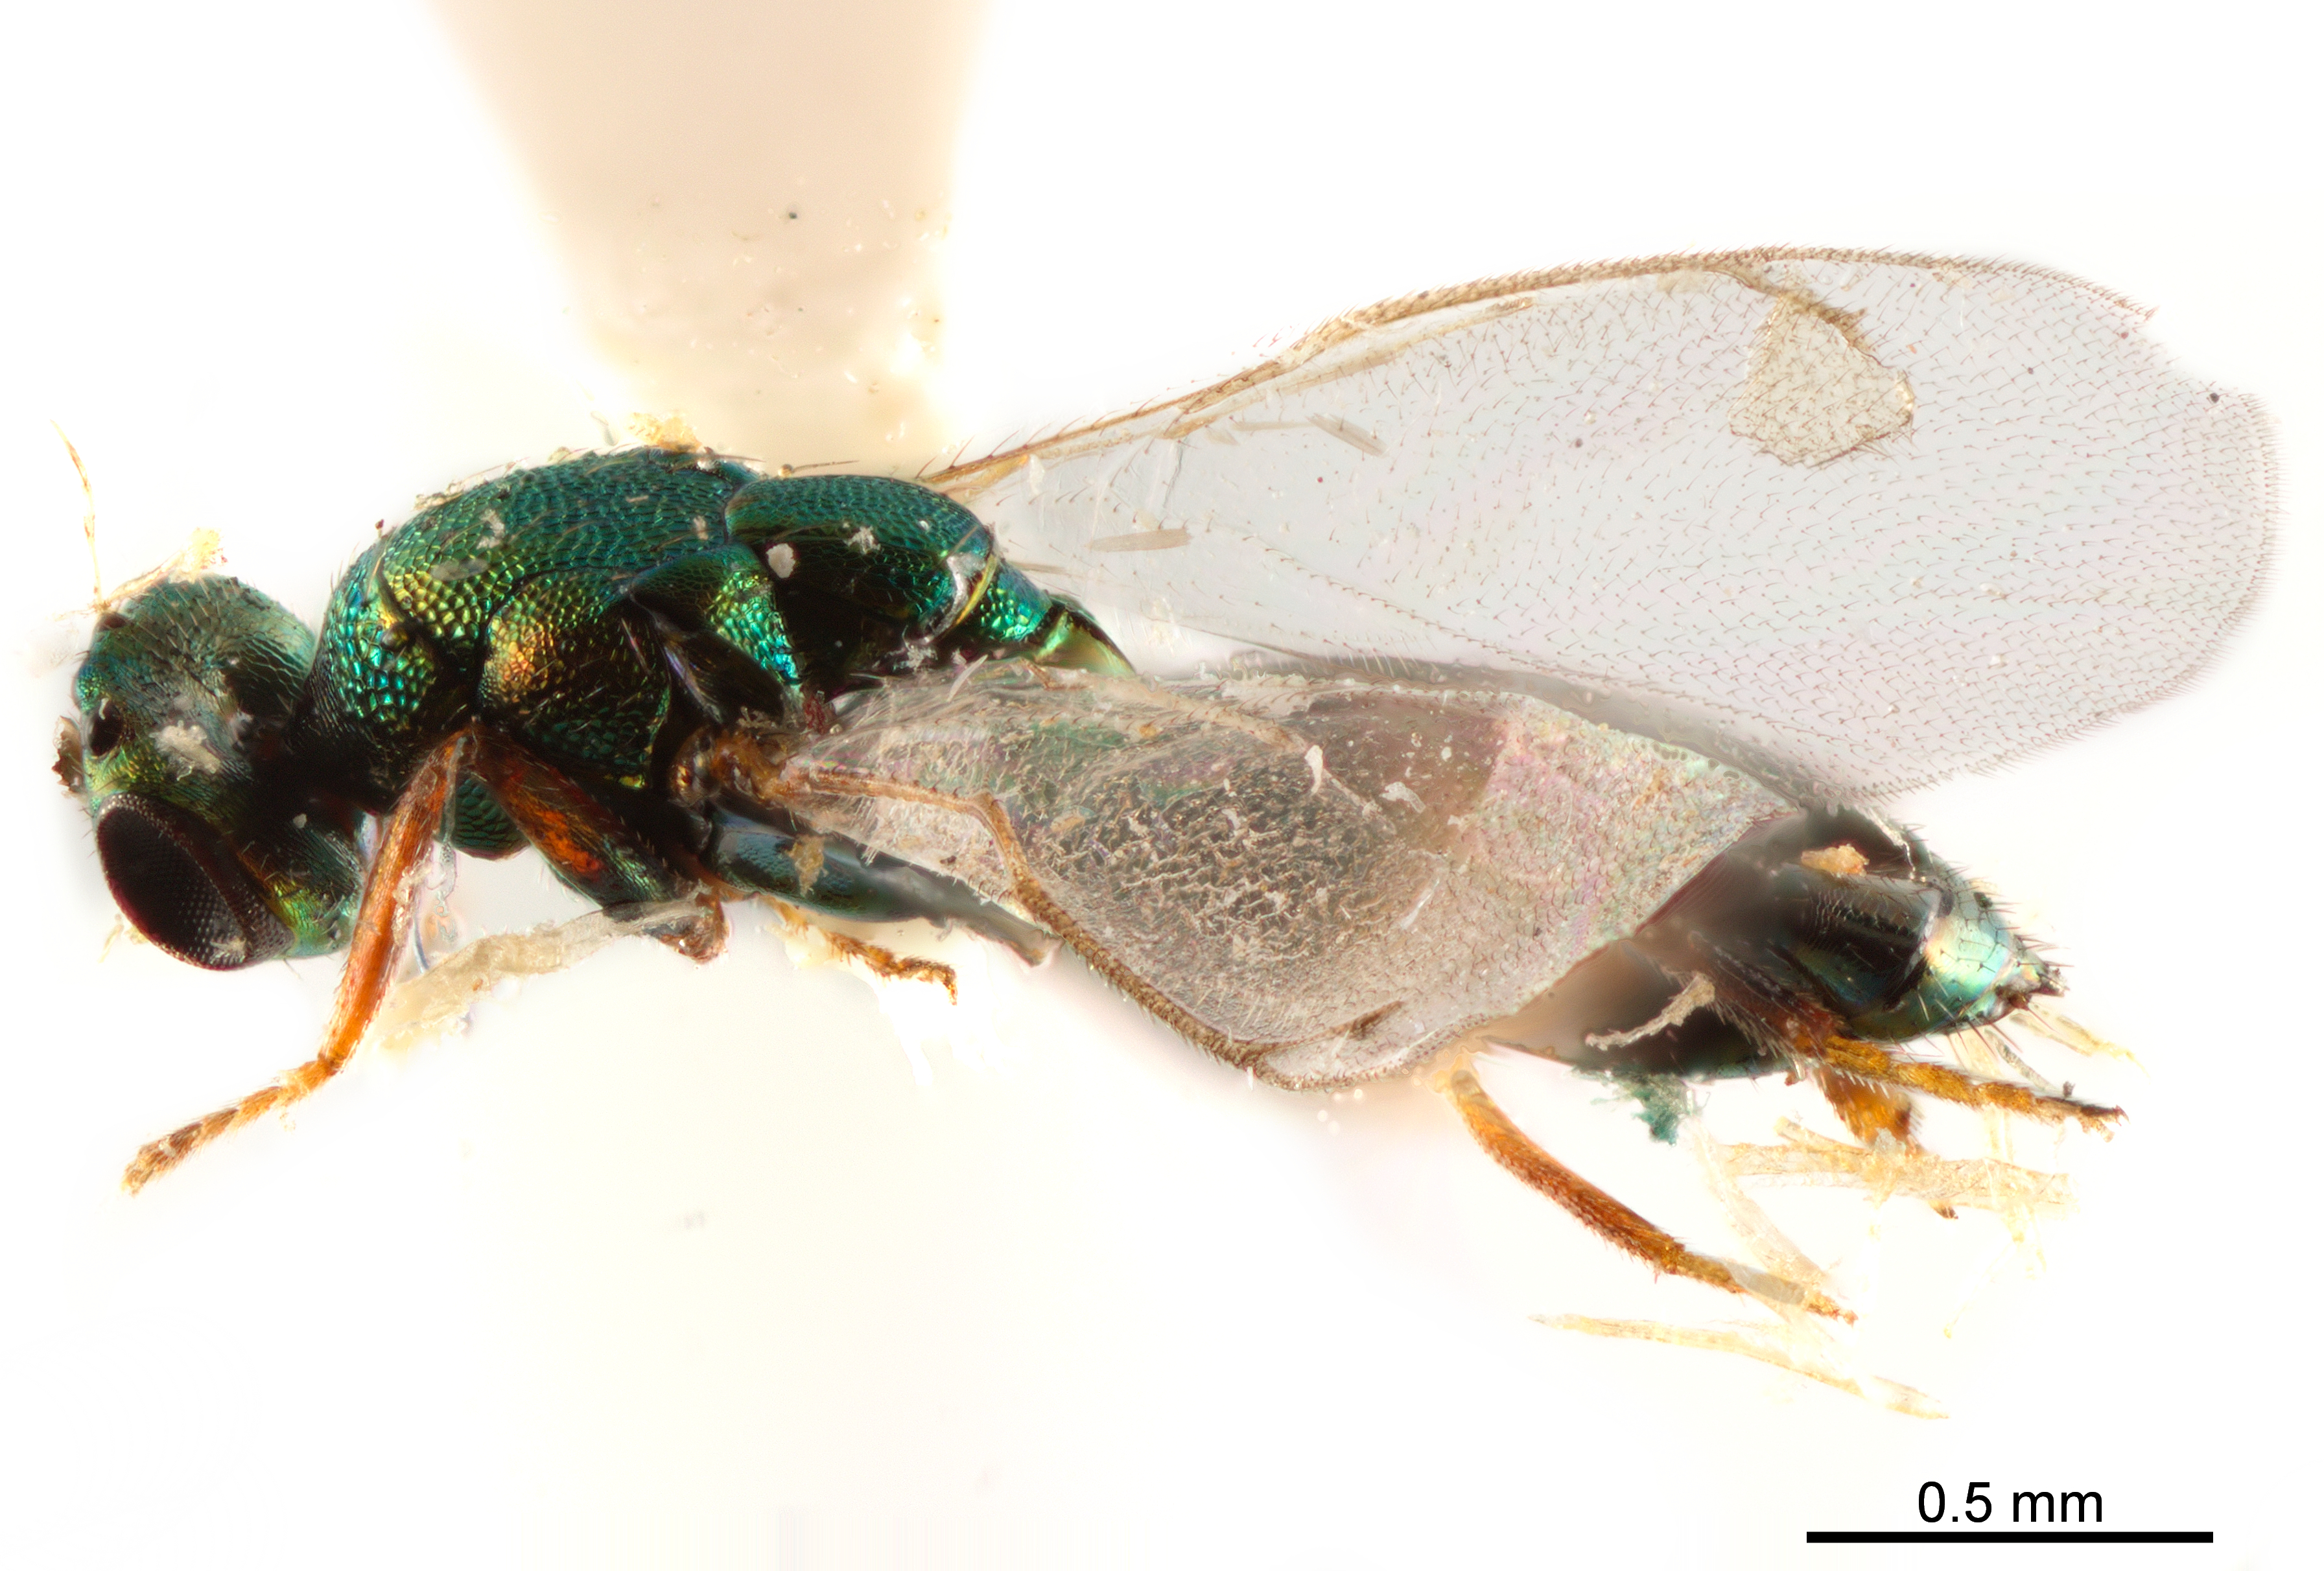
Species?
Dicladocerus estwoodii
